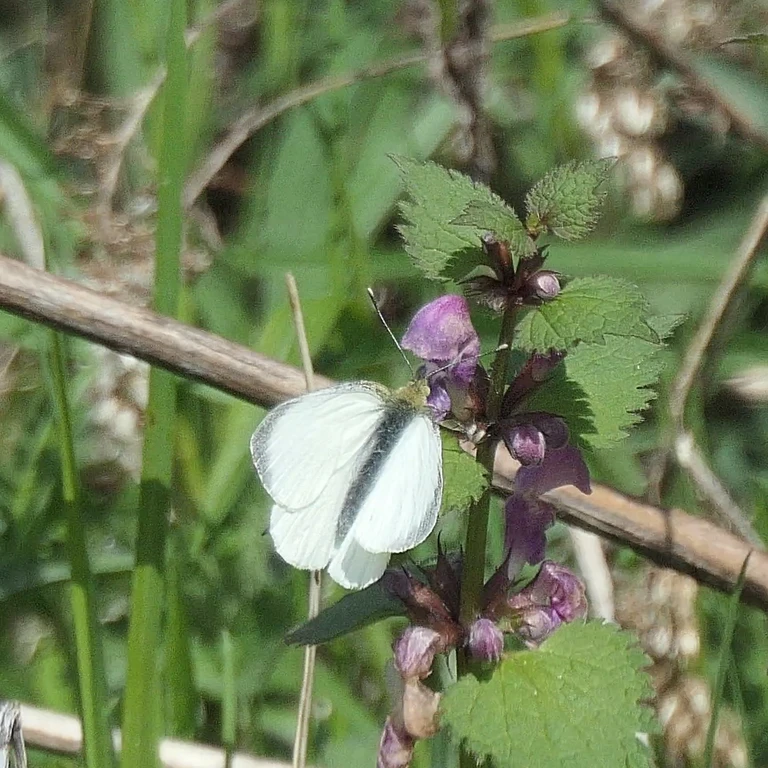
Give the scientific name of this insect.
Pieris brassicae
